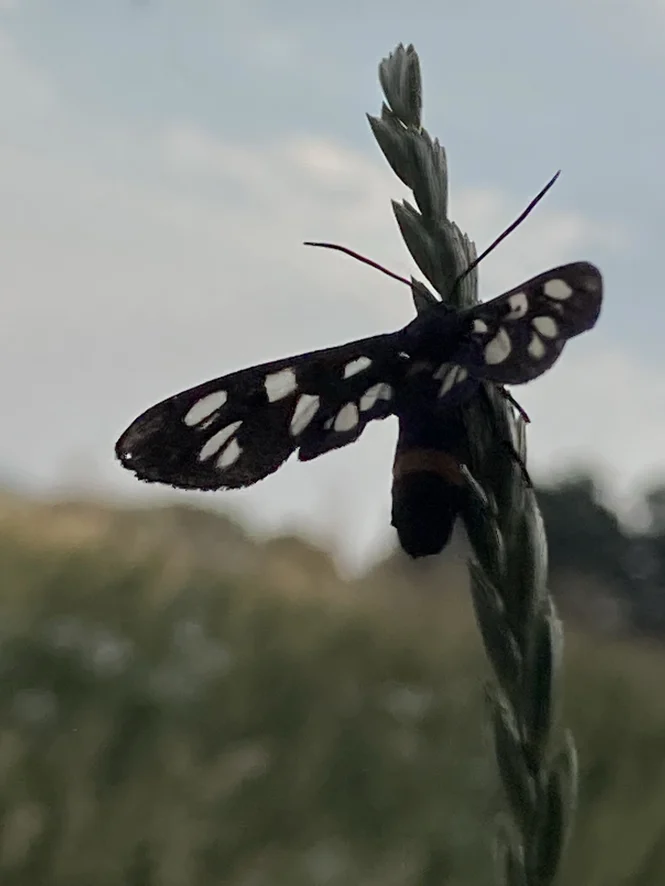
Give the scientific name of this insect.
Amata phegea
